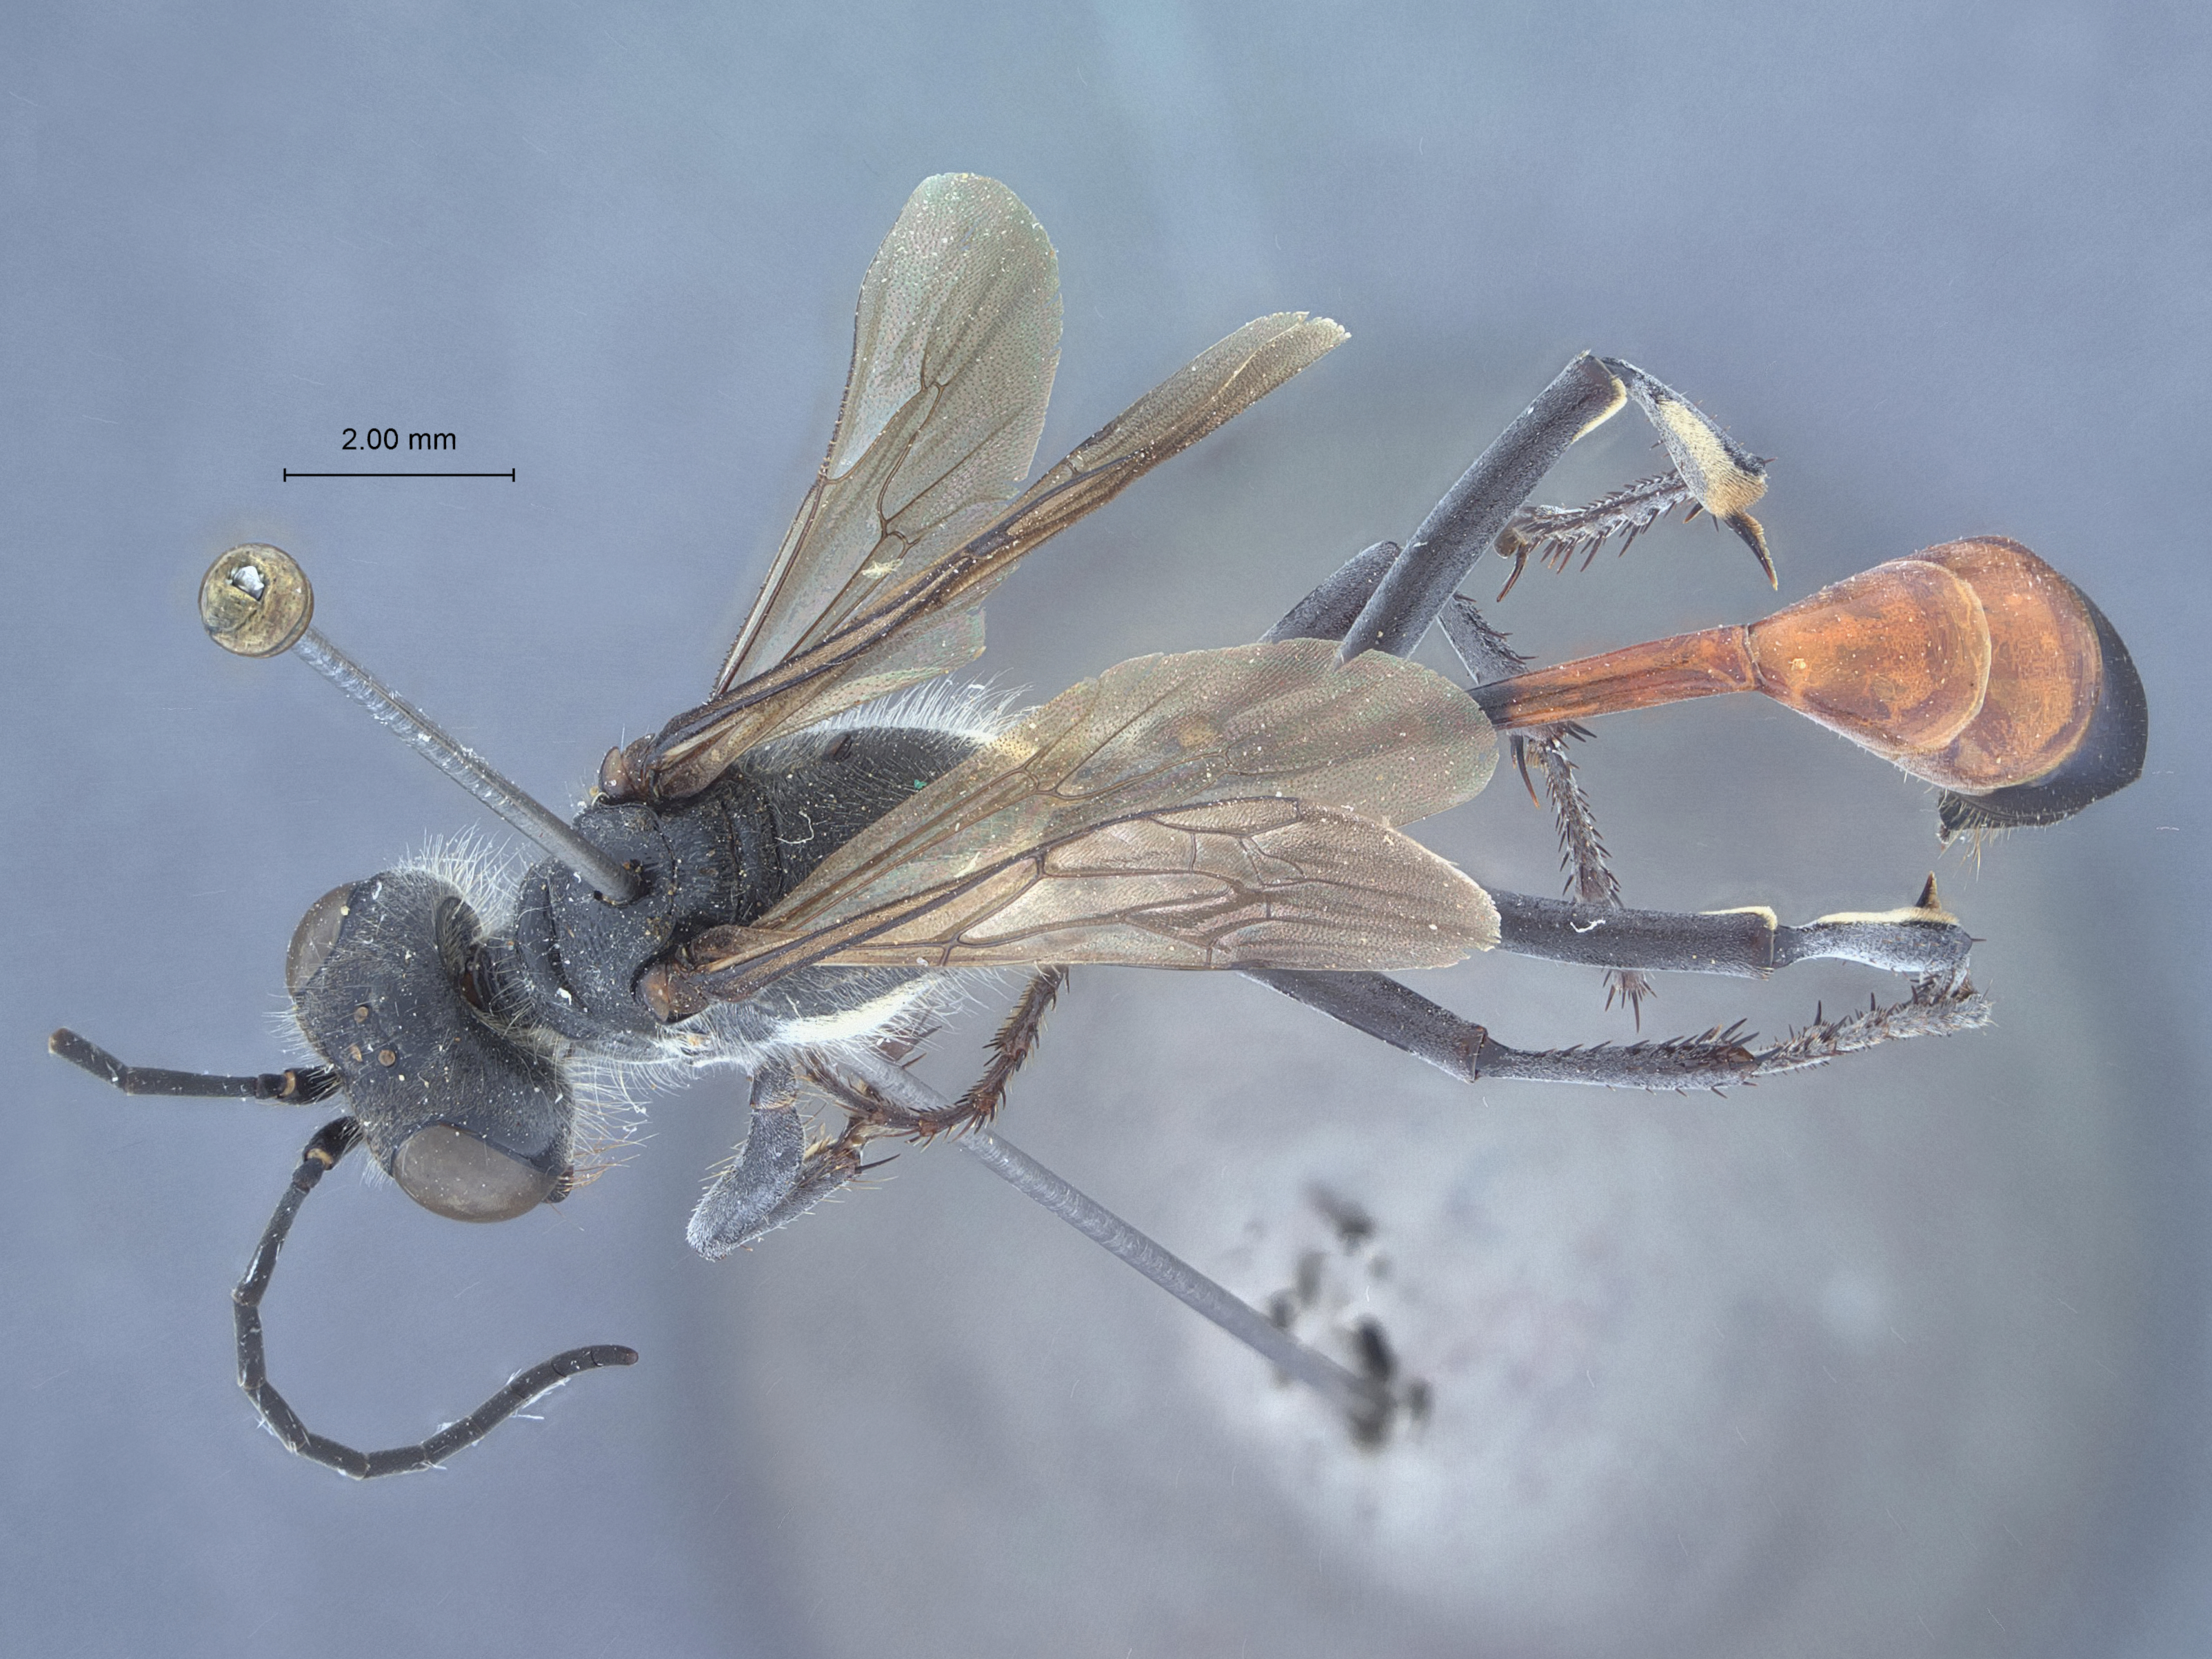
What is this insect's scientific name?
Ammophila formosensis
